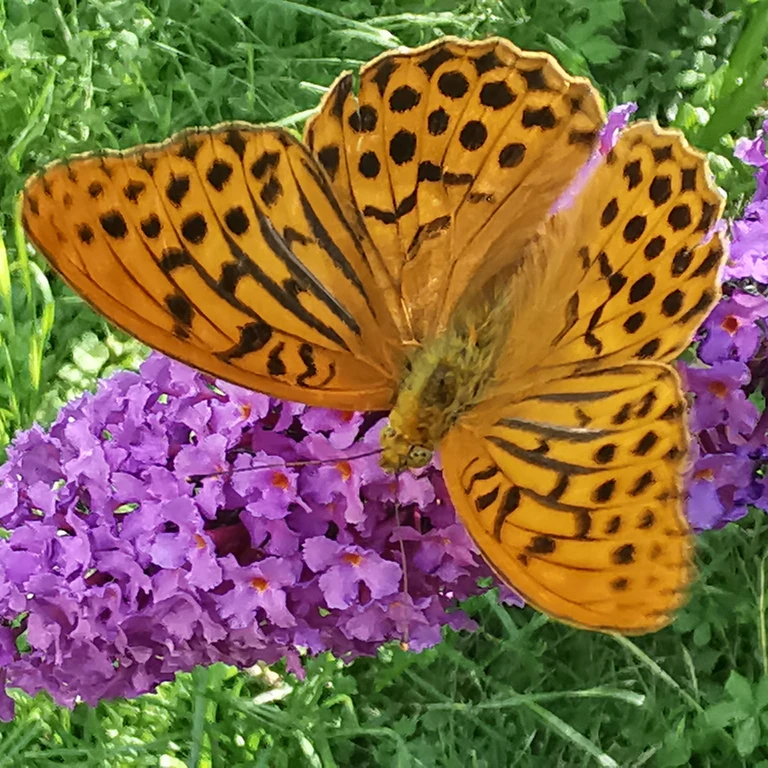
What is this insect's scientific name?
Argynnis paphia
